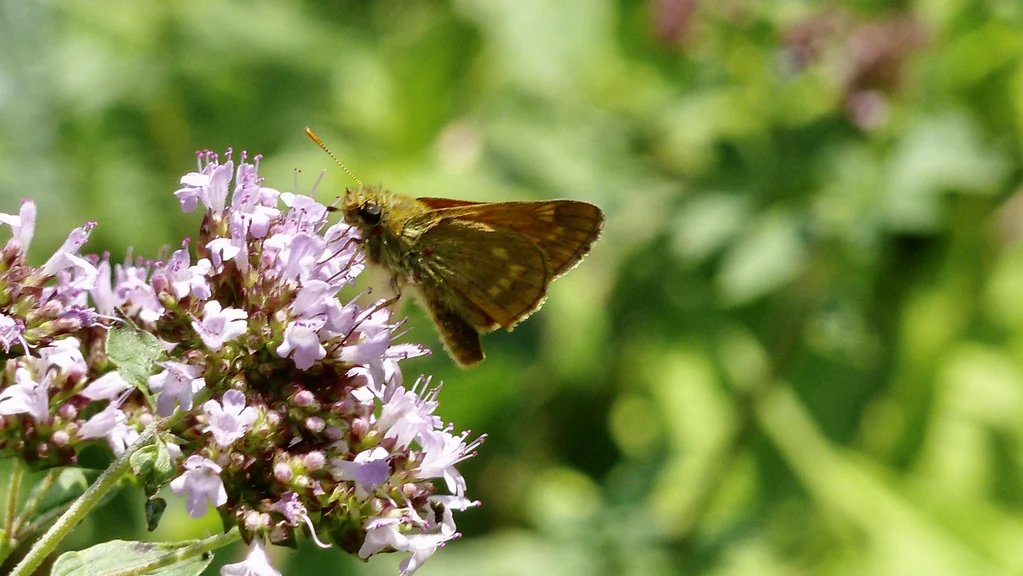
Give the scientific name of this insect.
Ochlodes sylvanus (also Ochlodes venata)
